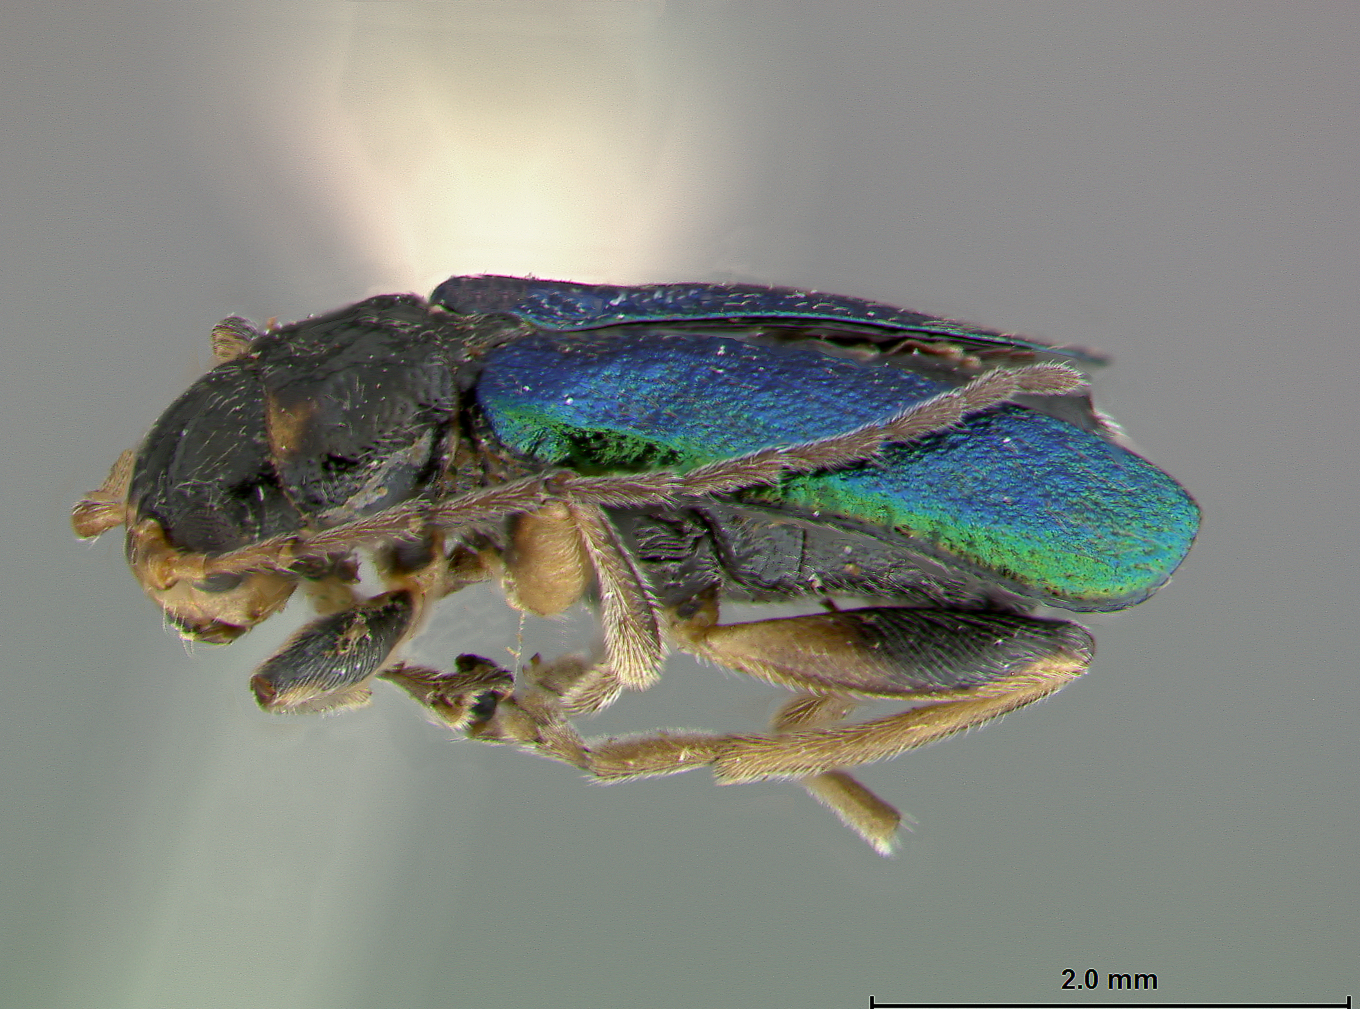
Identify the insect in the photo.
Pterophthinus viridipennis
